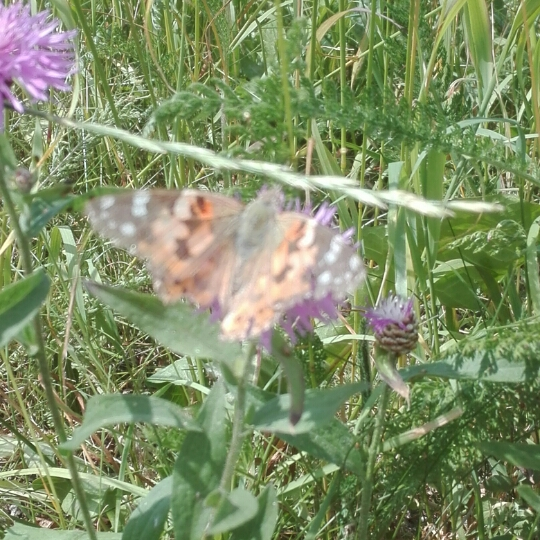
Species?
Vanessa cardui
